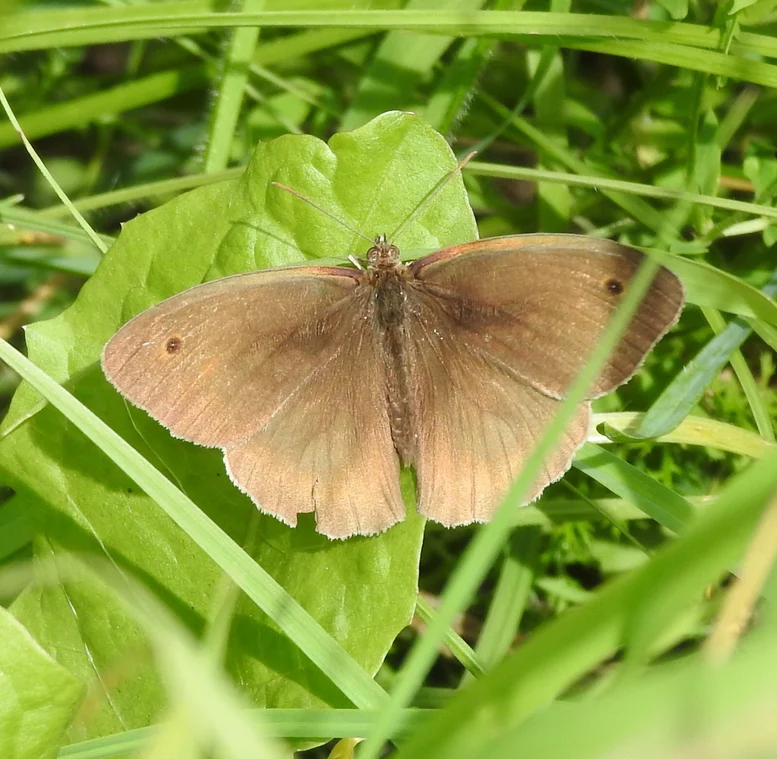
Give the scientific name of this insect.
Maniola jurtina
